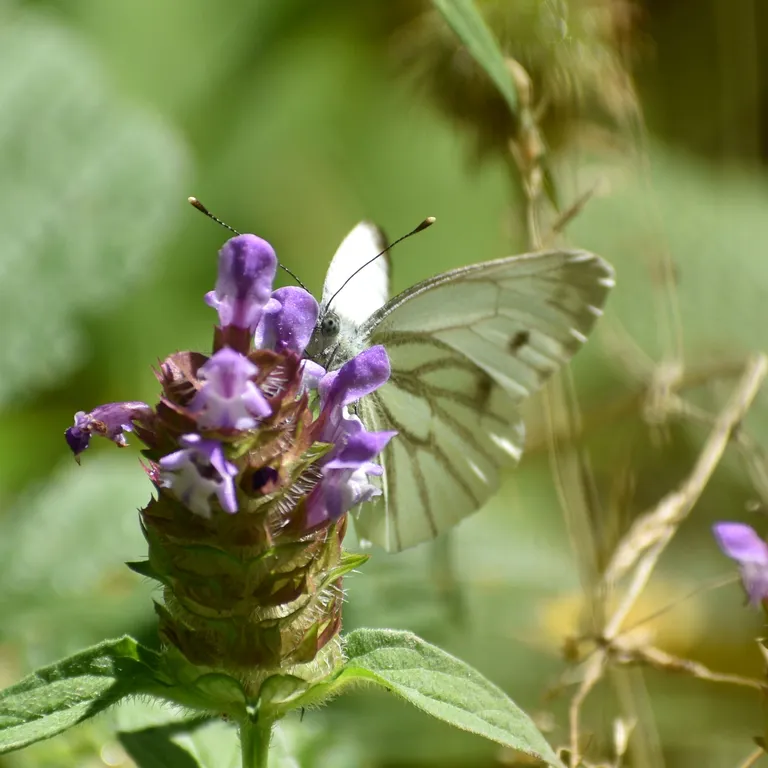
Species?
Pieris napi
